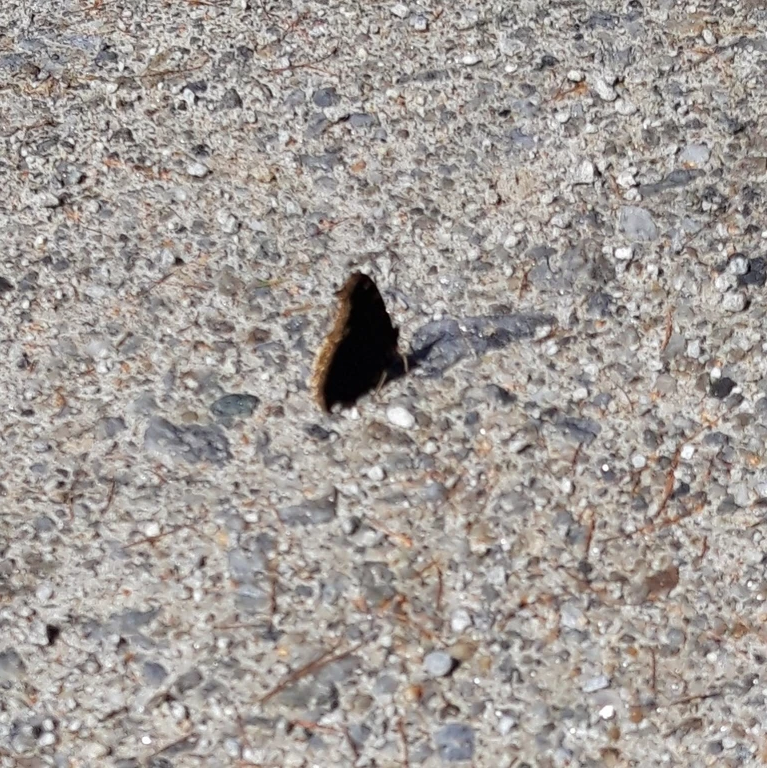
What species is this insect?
Nymphalis antiopa
